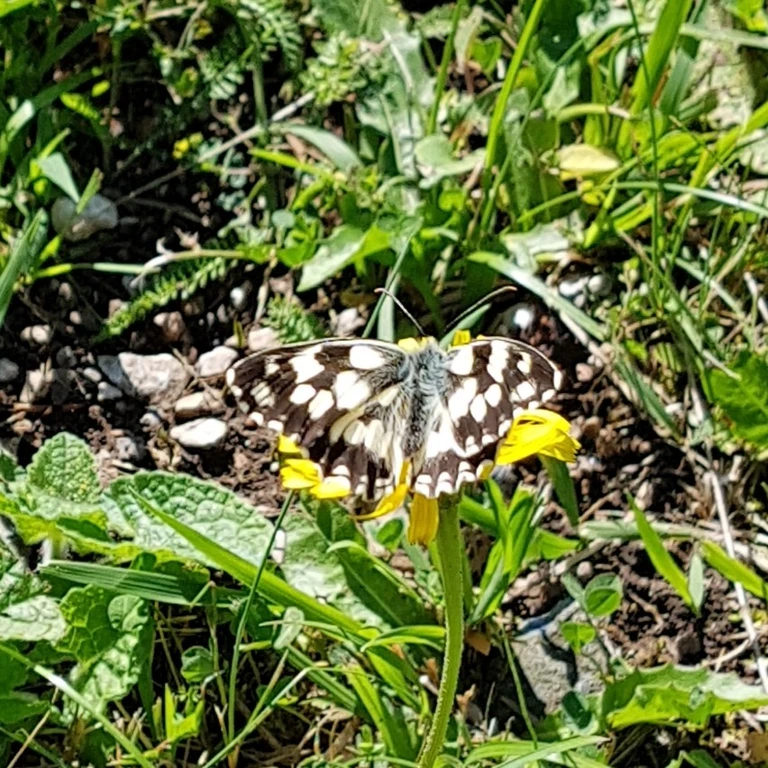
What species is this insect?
Melanargia galathea
